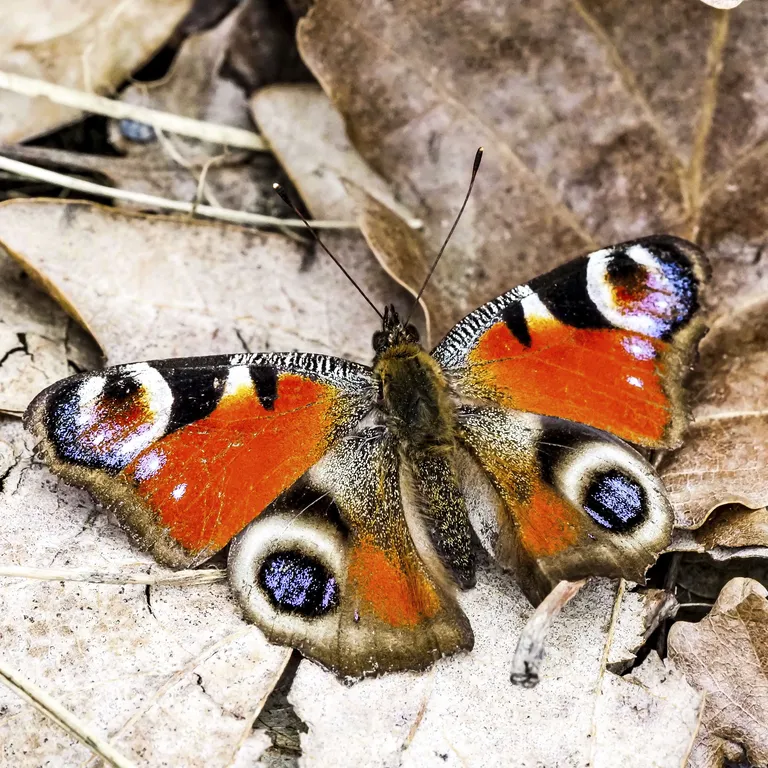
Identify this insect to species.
Aglais io
